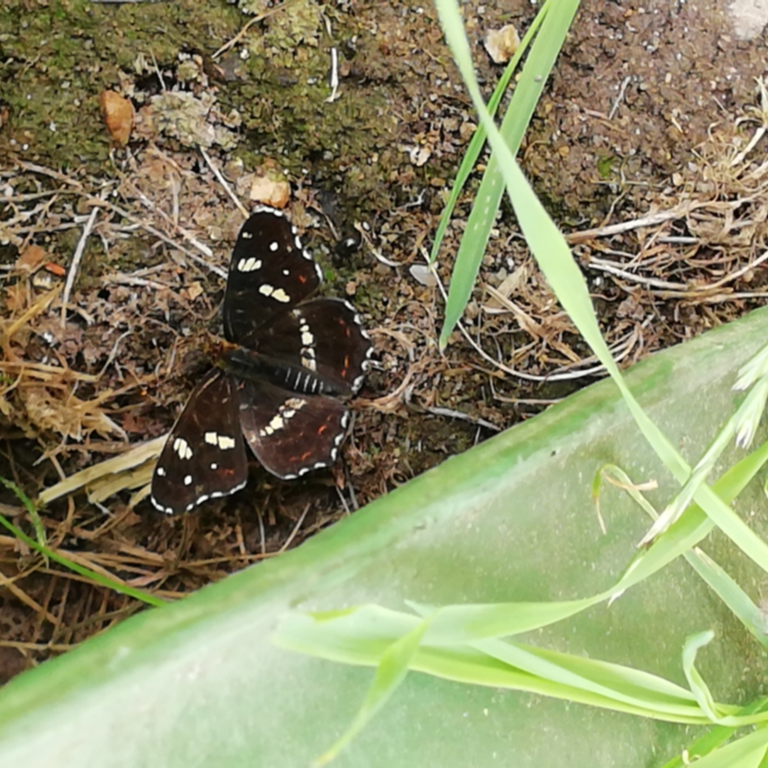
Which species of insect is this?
Araschnia levana
